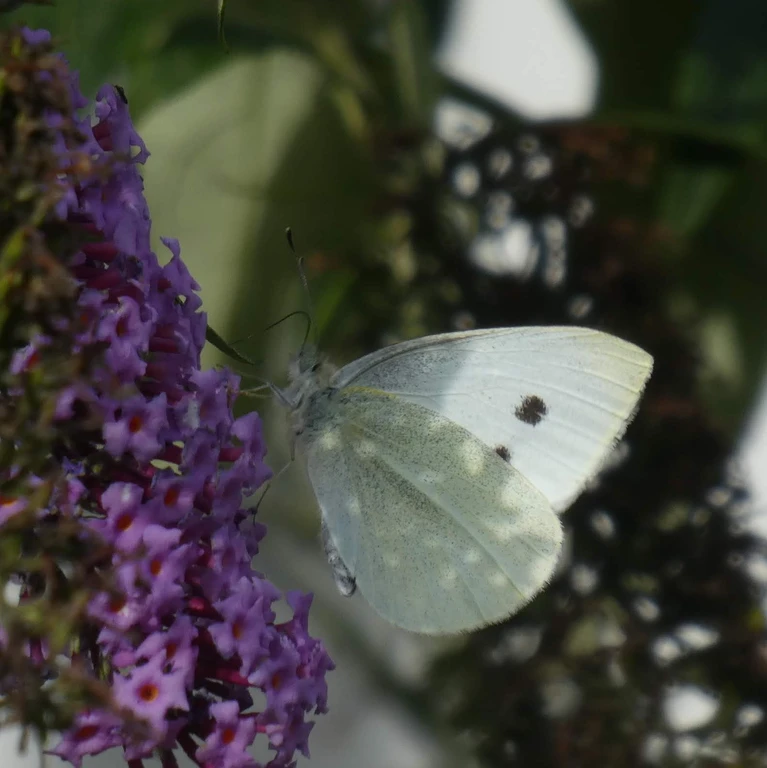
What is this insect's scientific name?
Pieris rapae
